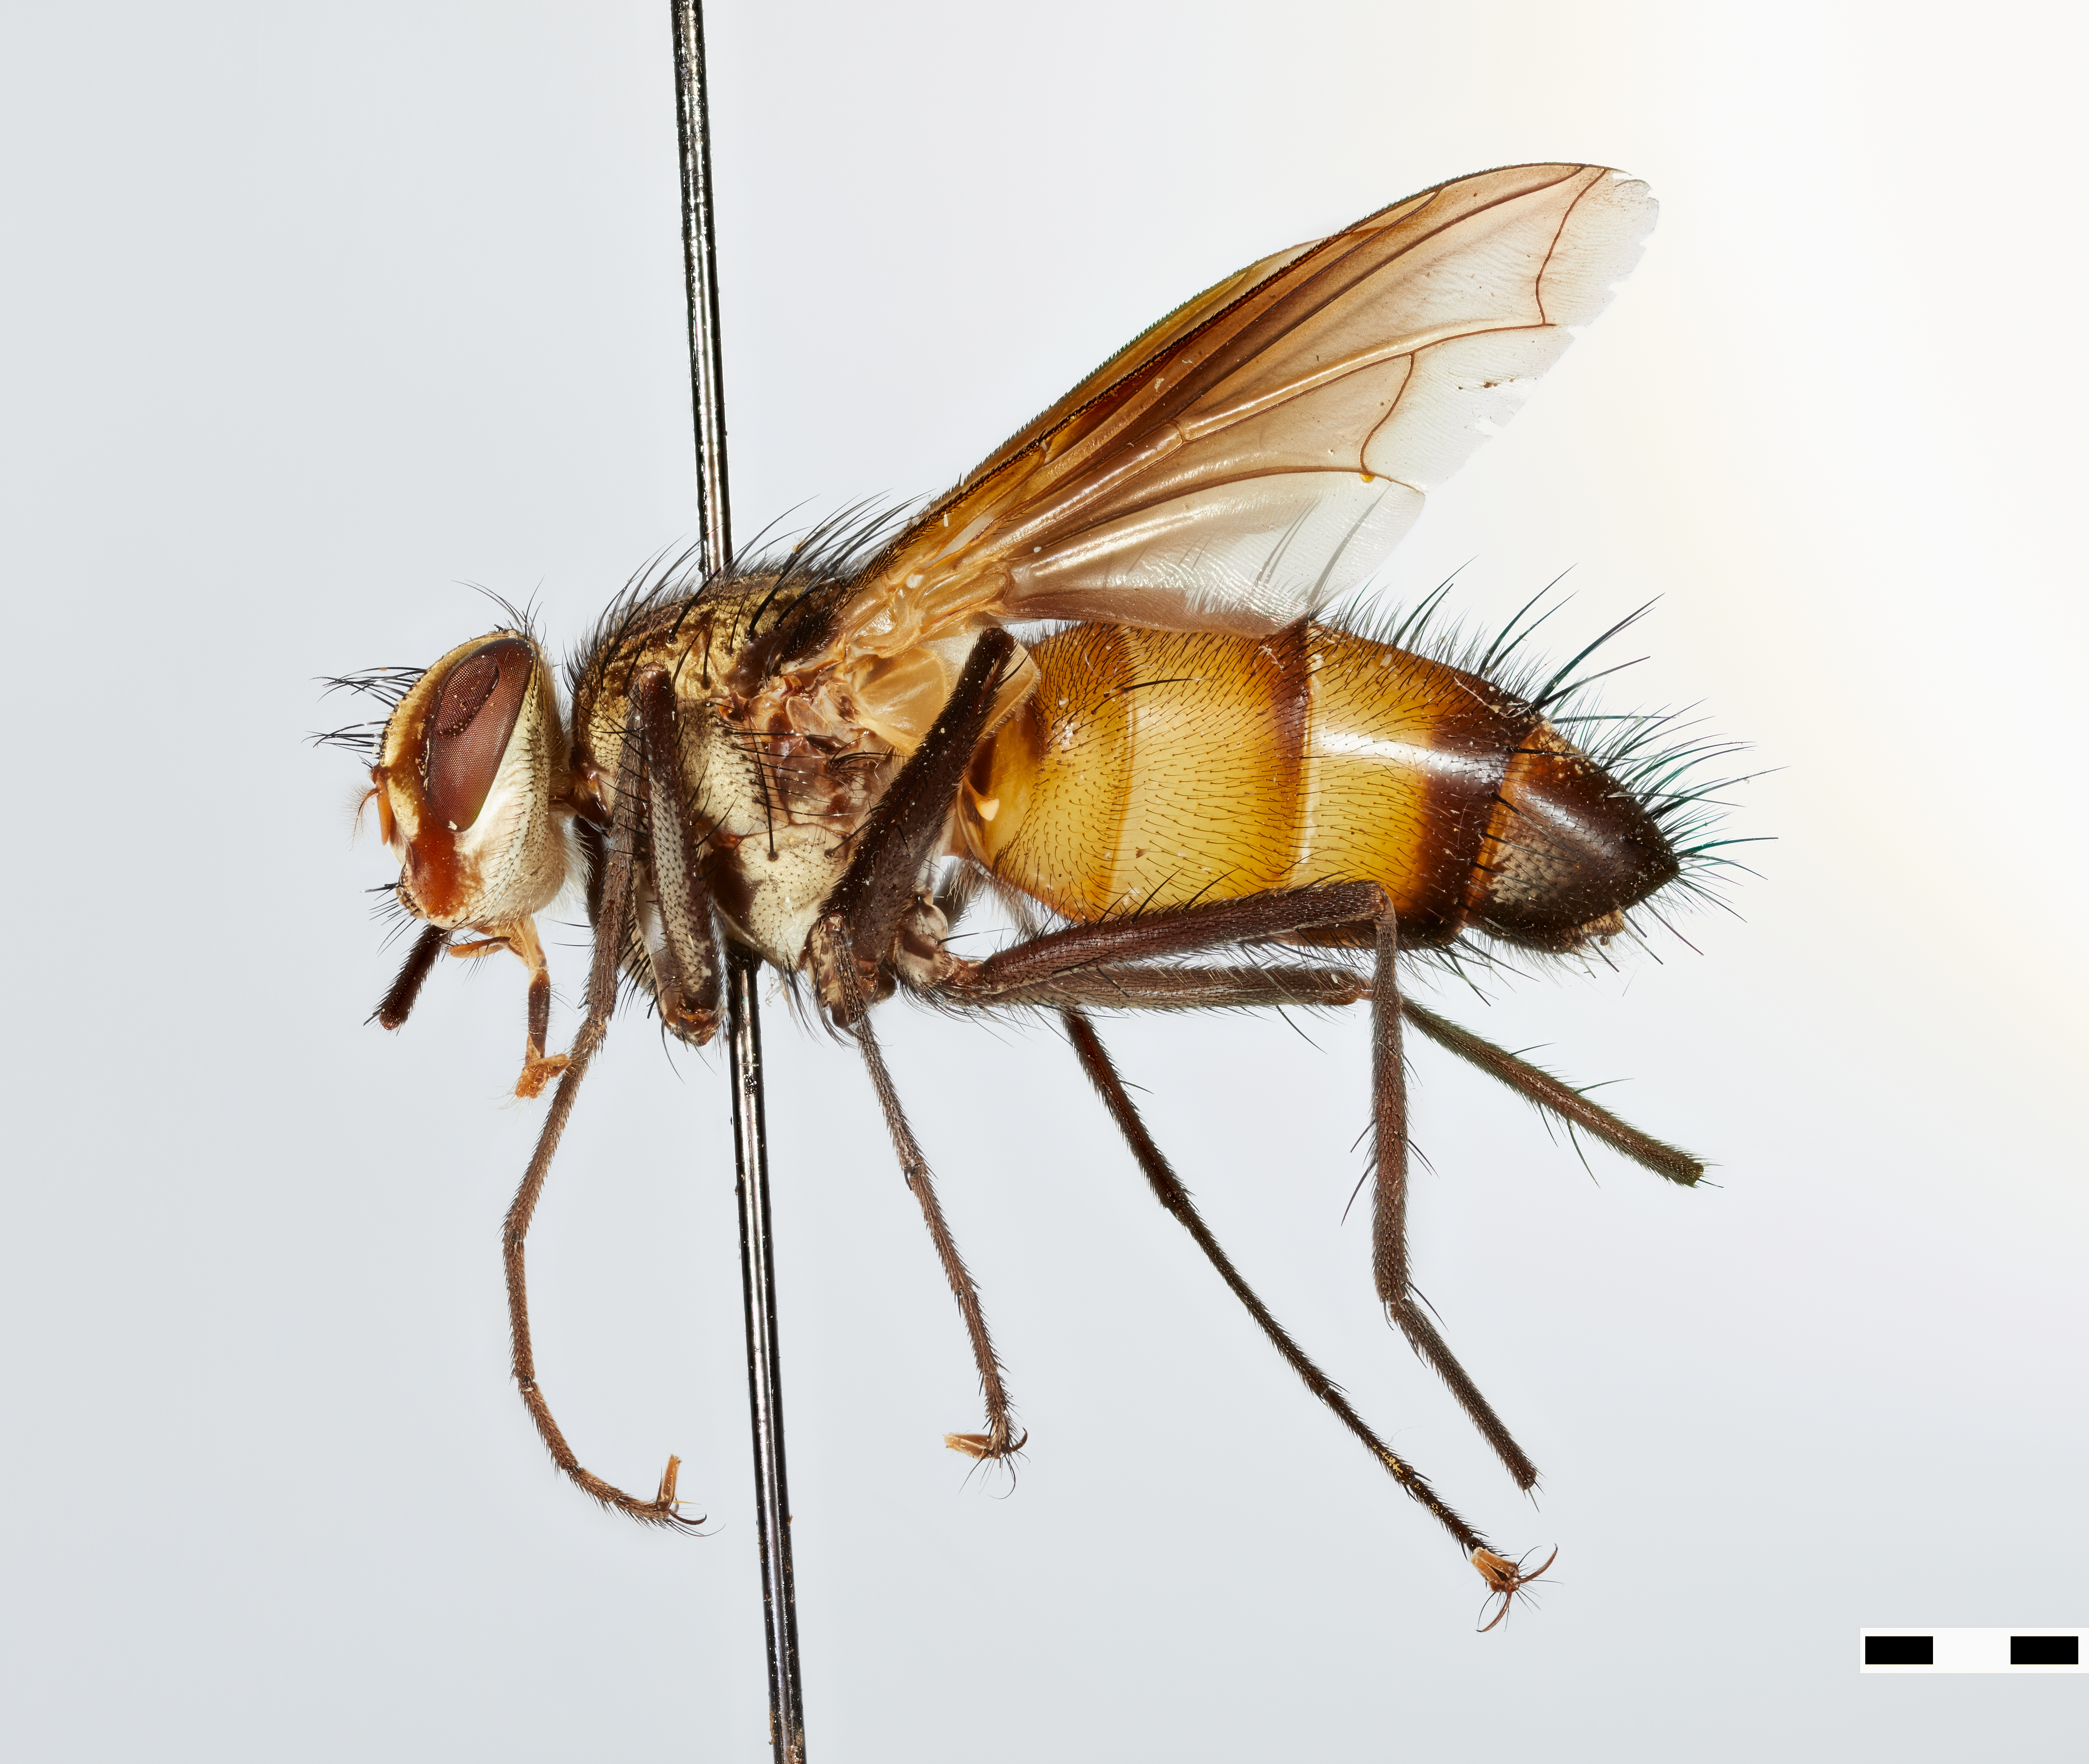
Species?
Calotheresia formosensis
